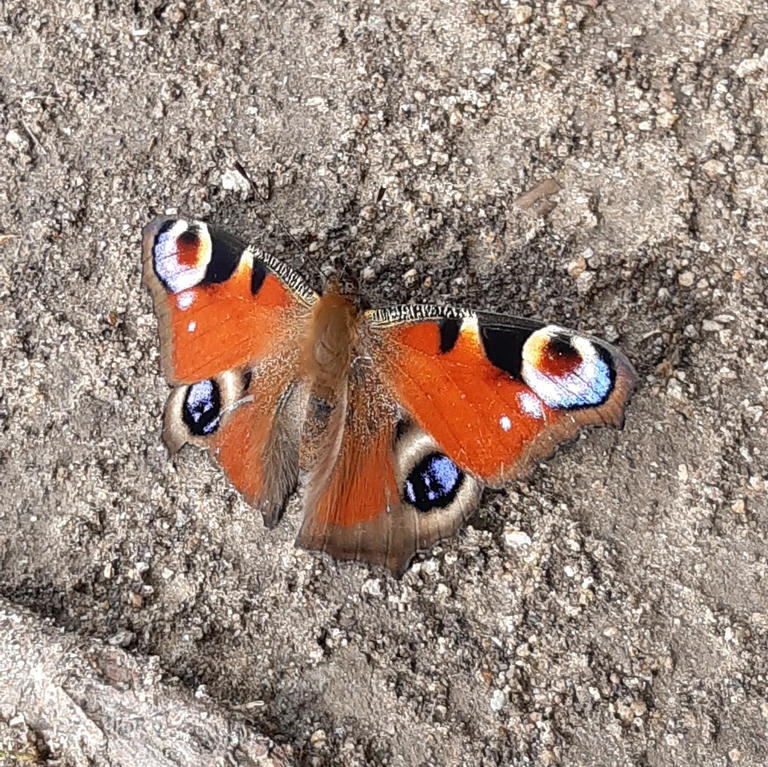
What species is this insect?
Aglais io
